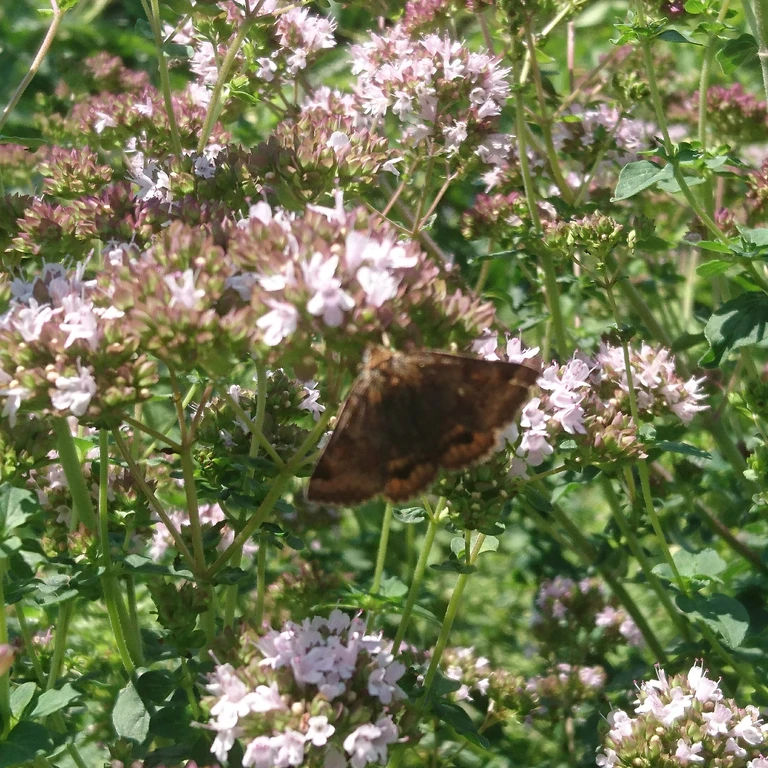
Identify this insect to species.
Euclidia glyphica
